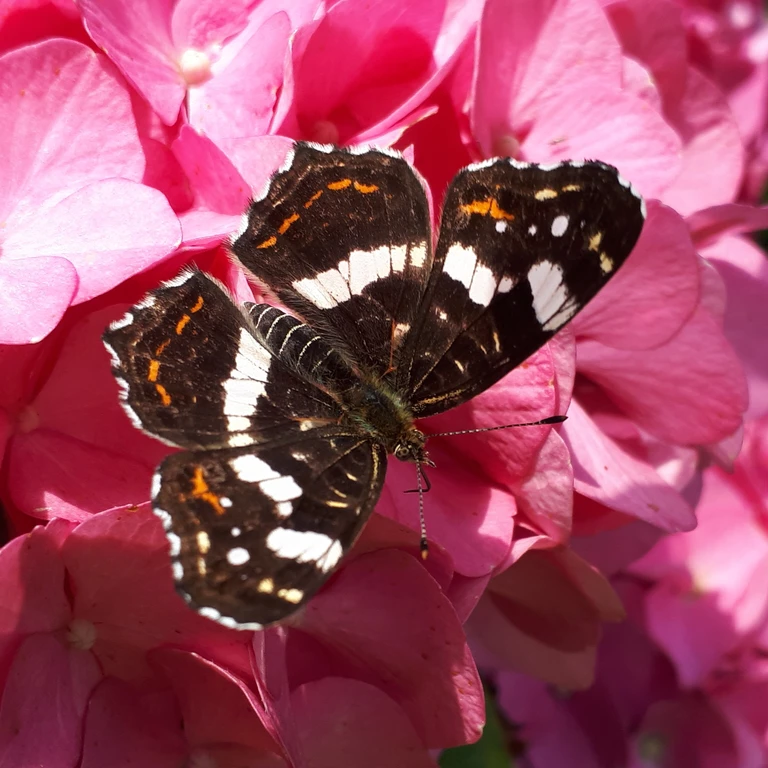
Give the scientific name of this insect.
Araschnia levana
